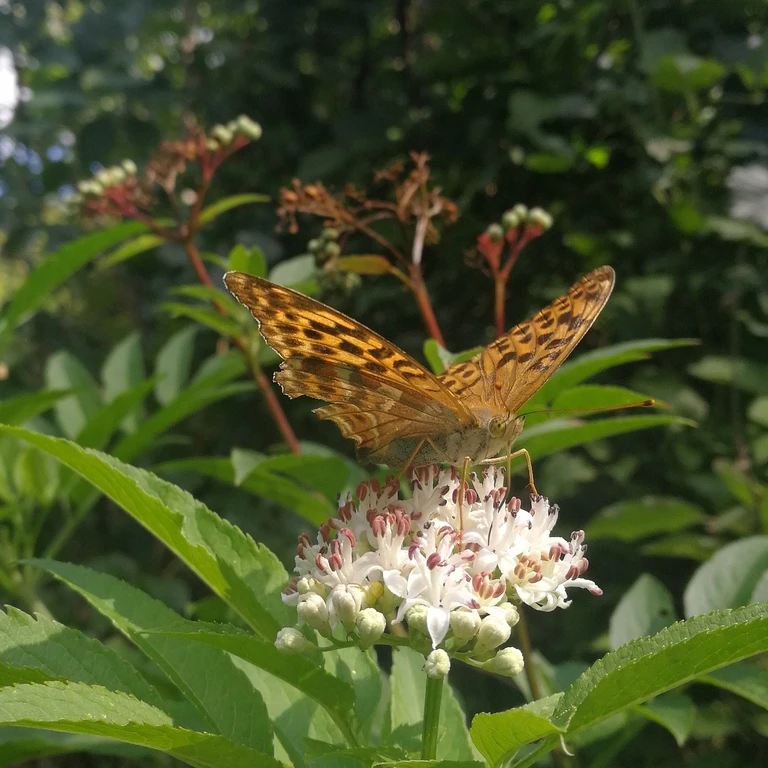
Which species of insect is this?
Argynnis paphia
